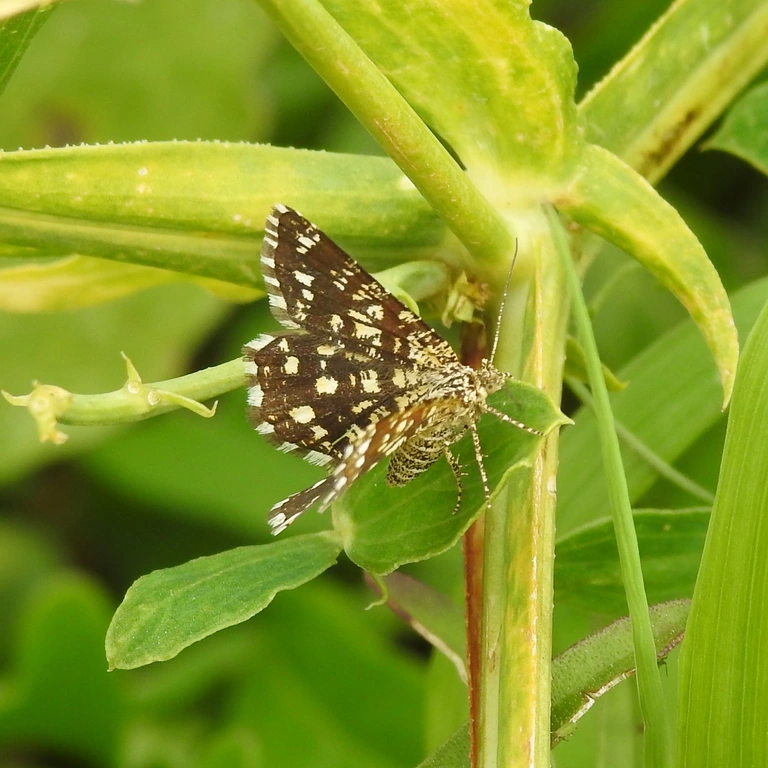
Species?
Chiasmia clathrata
